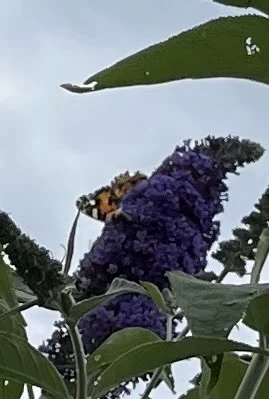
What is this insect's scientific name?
Vanessa cardui
